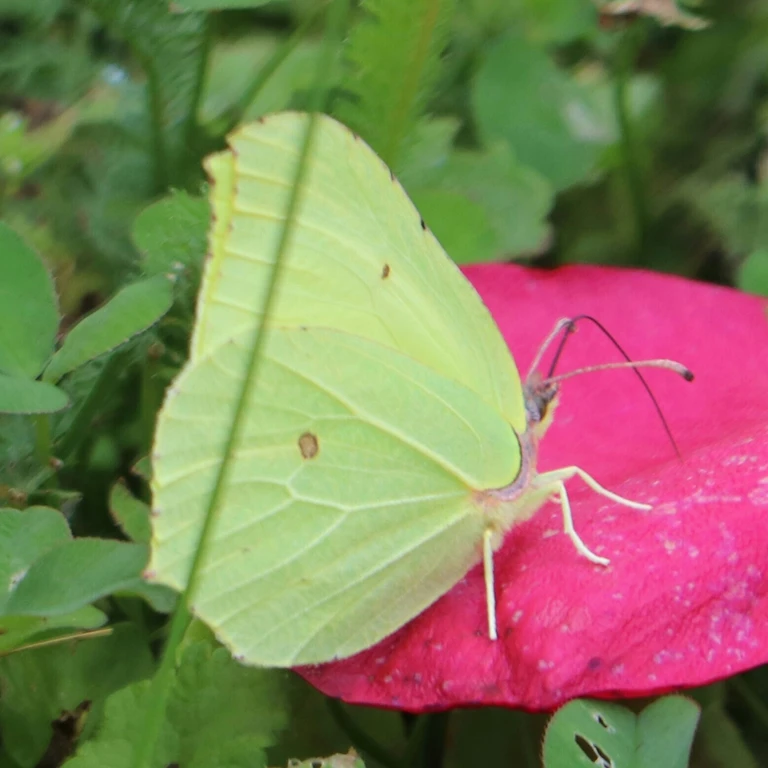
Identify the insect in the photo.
Gonepteryx rhamni
